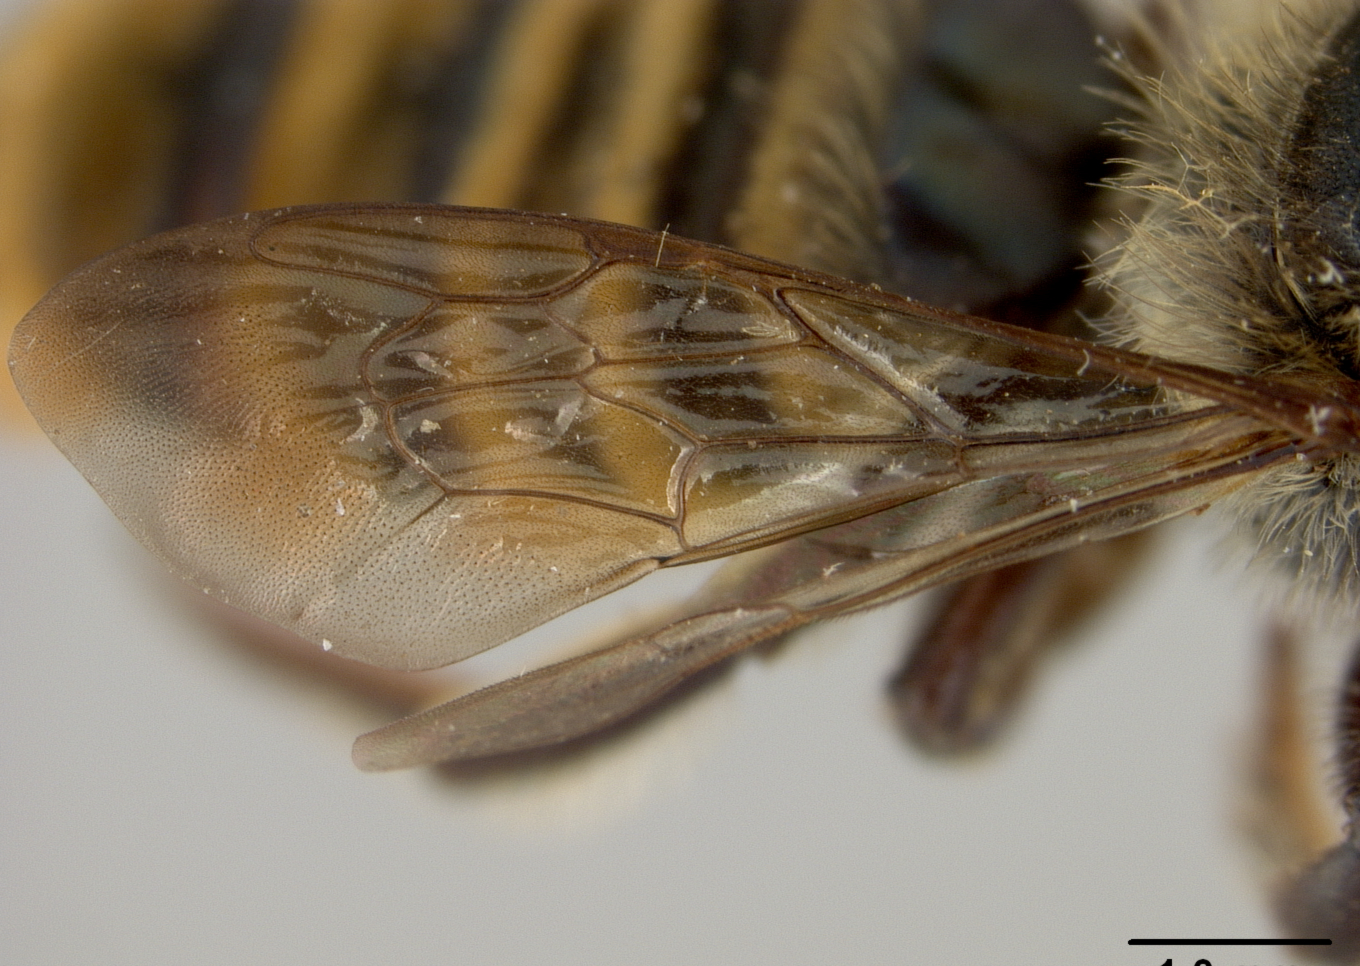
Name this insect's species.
Megachile rufofulva
